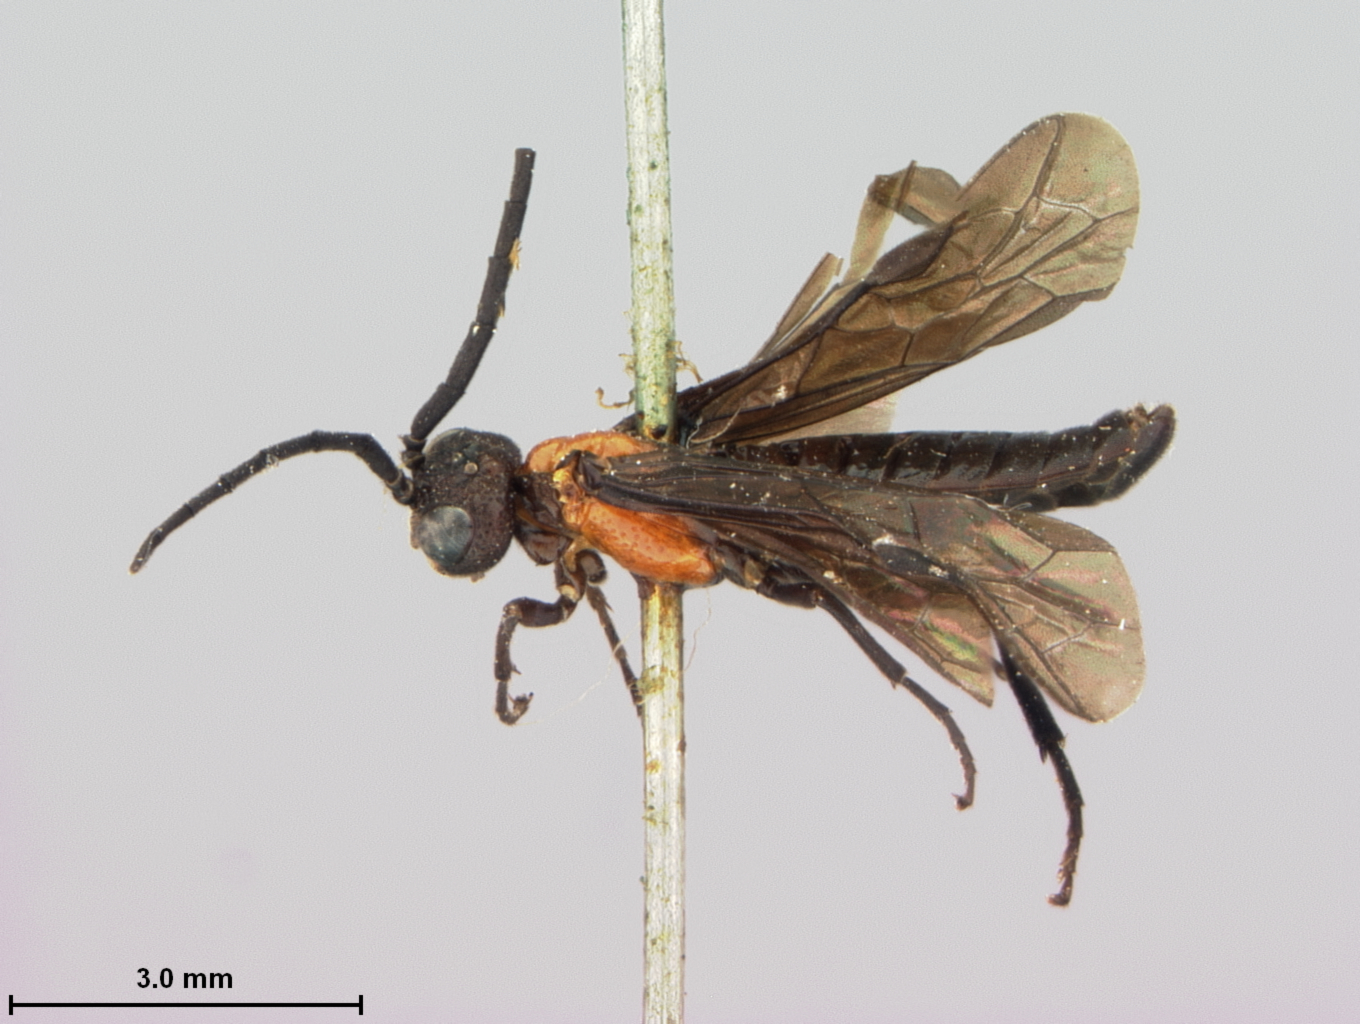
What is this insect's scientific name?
Strongylogaster melanogaster
